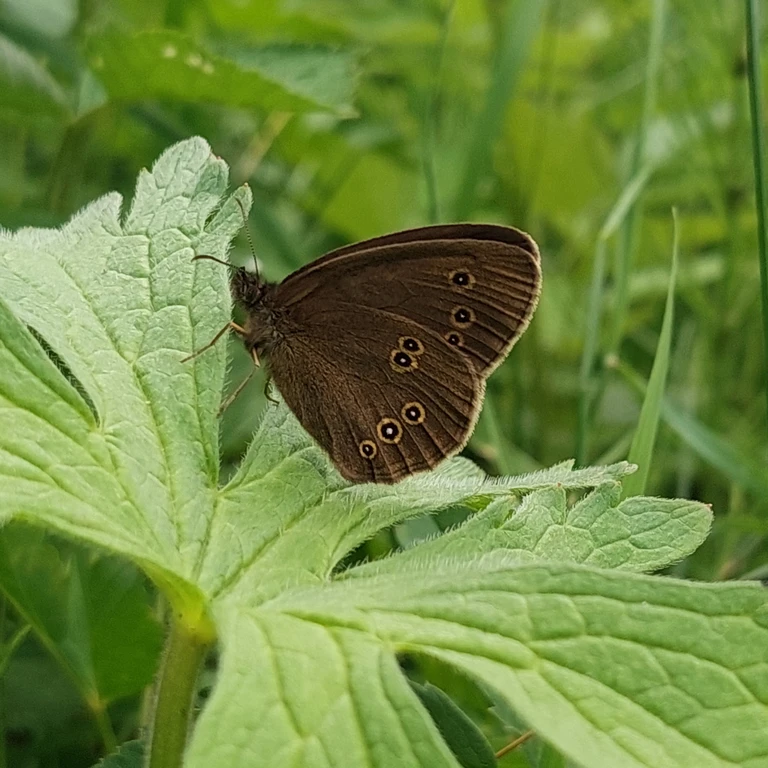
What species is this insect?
Aphantopus hyperantus
